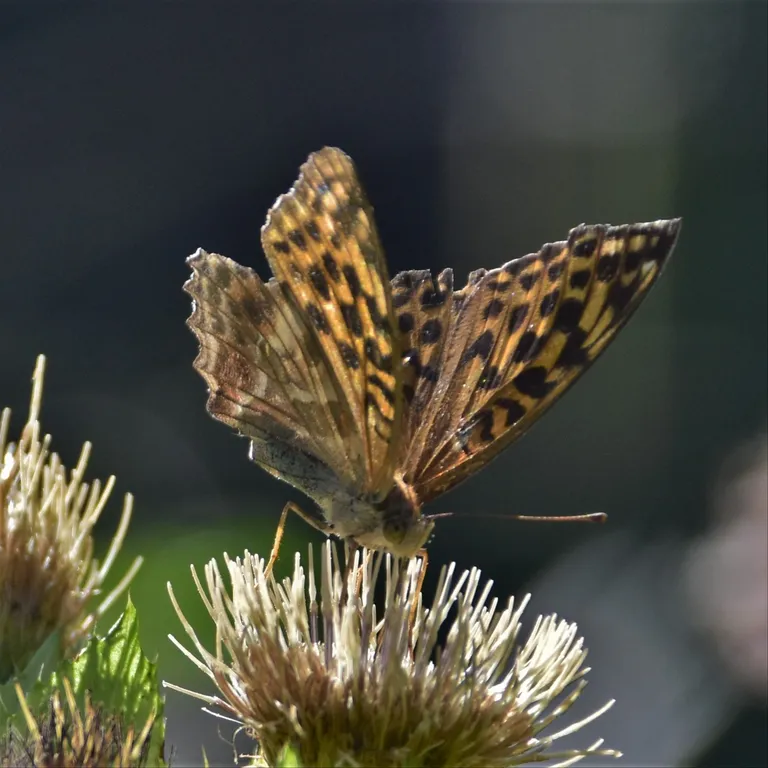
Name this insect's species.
Argynnis paphia
